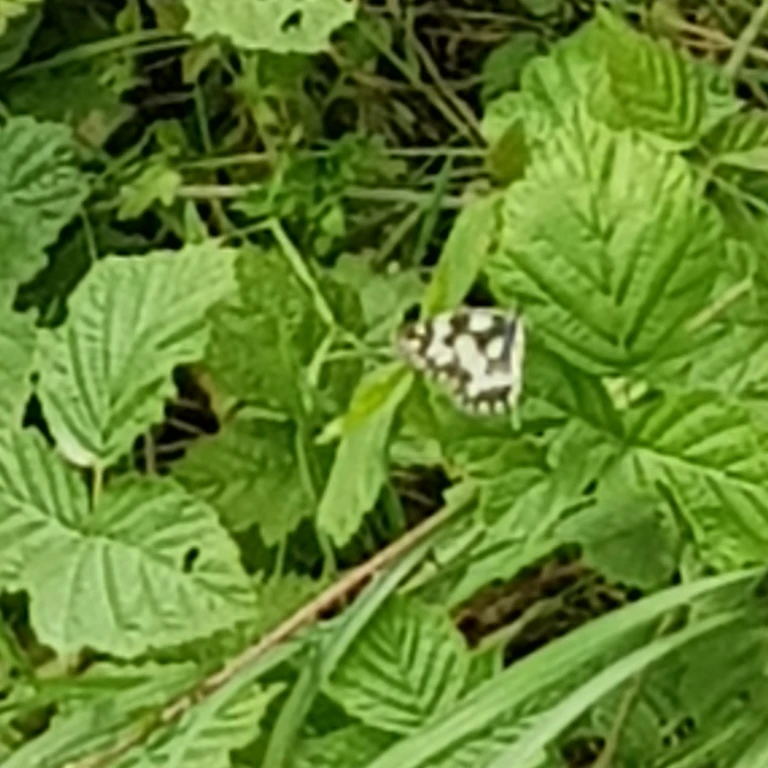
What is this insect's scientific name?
Melanargia galathea
